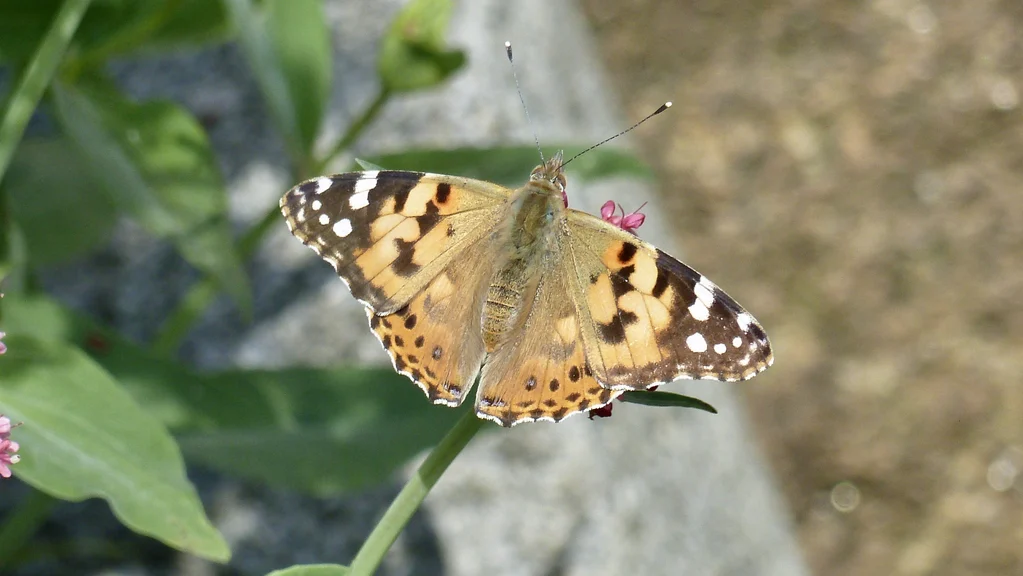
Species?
Vanessa cardui
